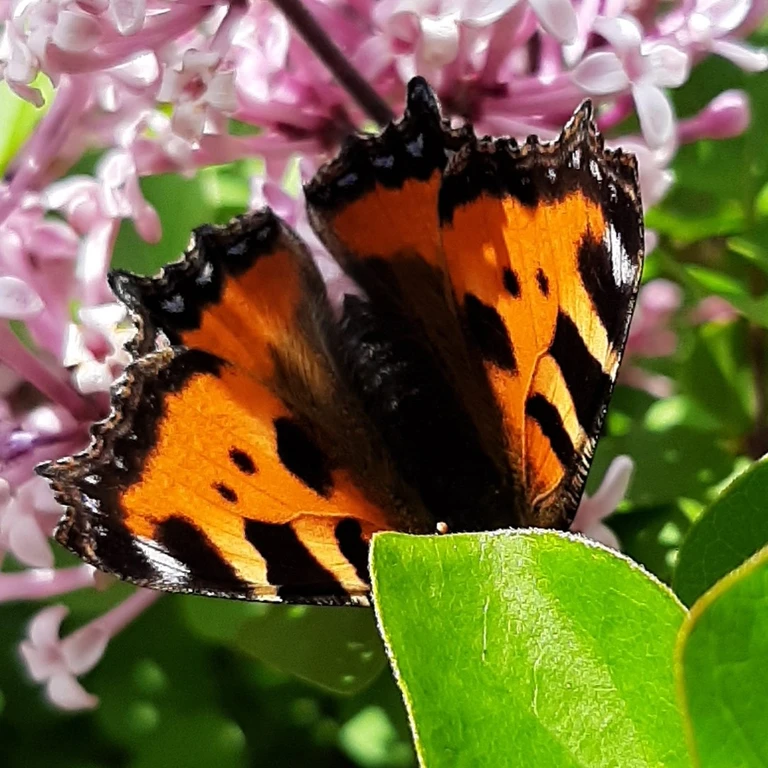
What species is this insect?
Aglais urticae
